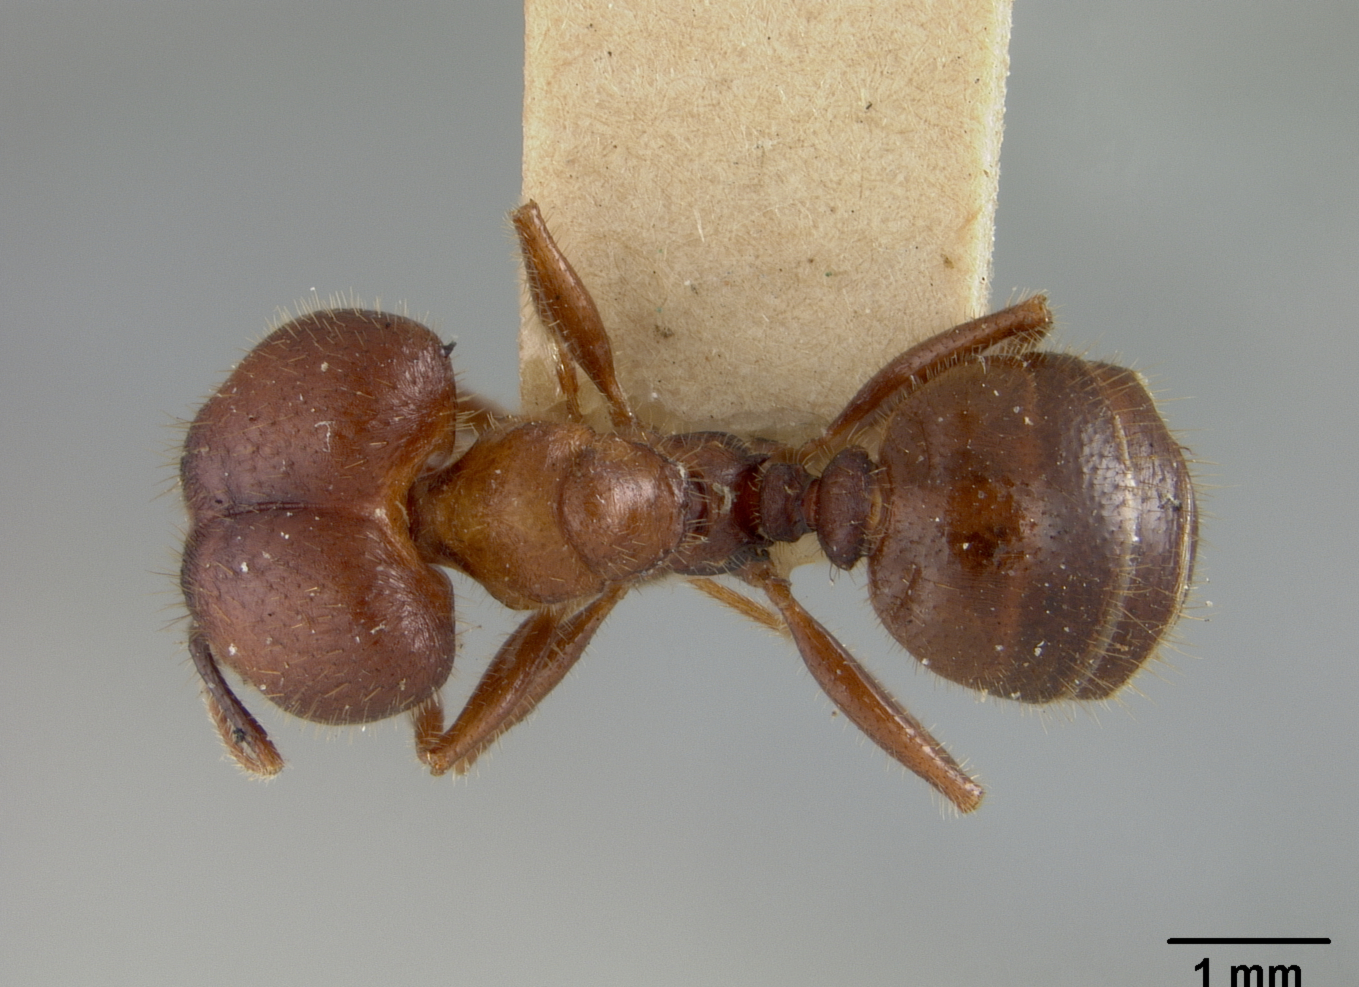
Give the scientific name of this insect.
Pheidole vasliti
